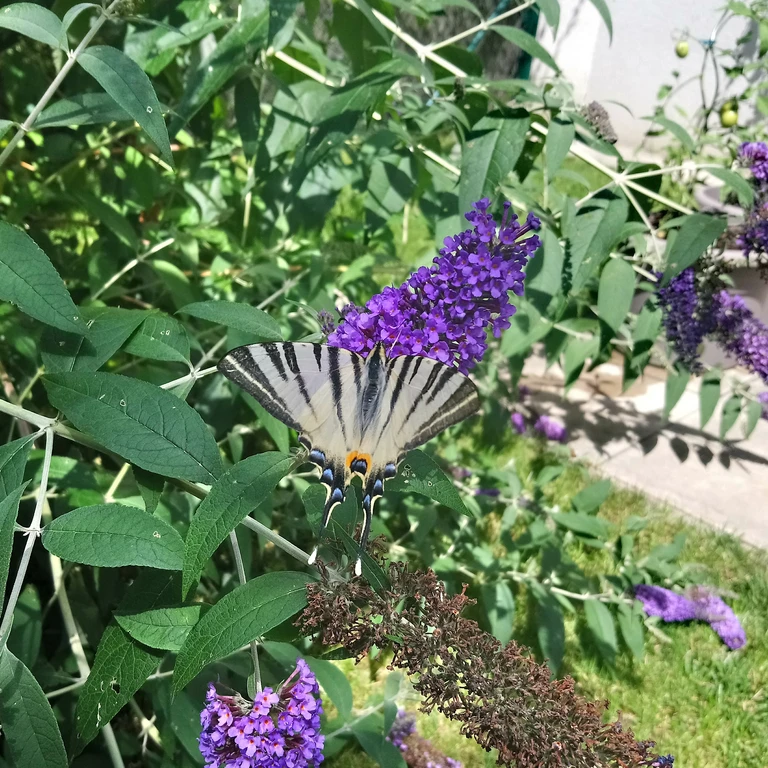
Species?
Iphiclides podalirius
